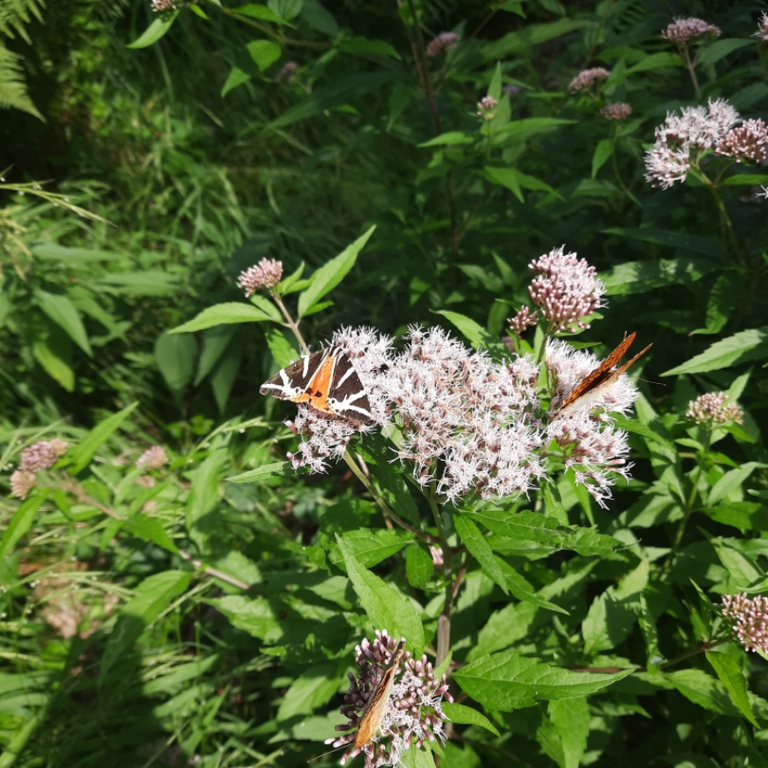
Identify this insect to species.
Euplagia quadripunctaria
